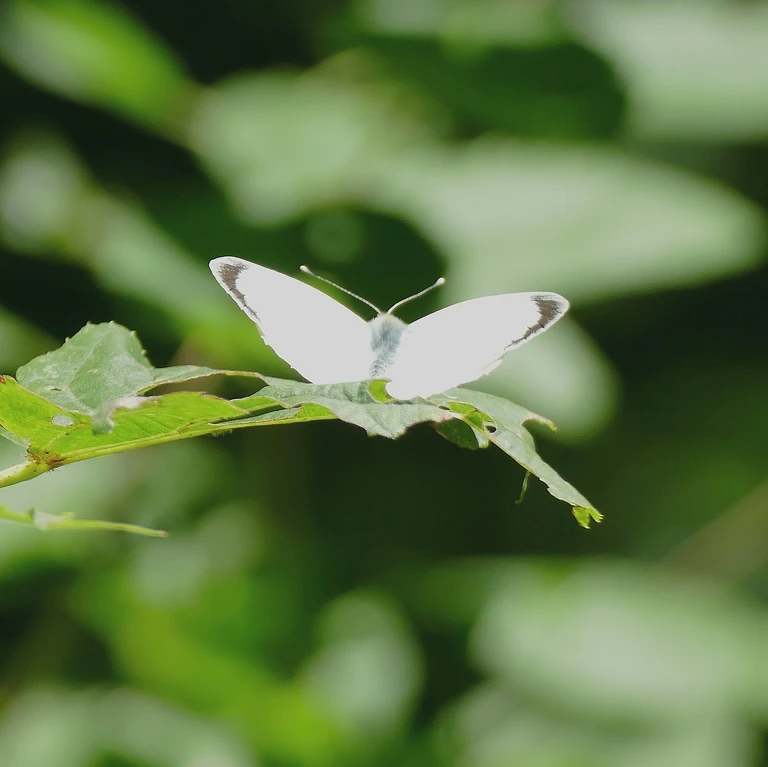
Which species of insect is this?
Pieris brassicae
